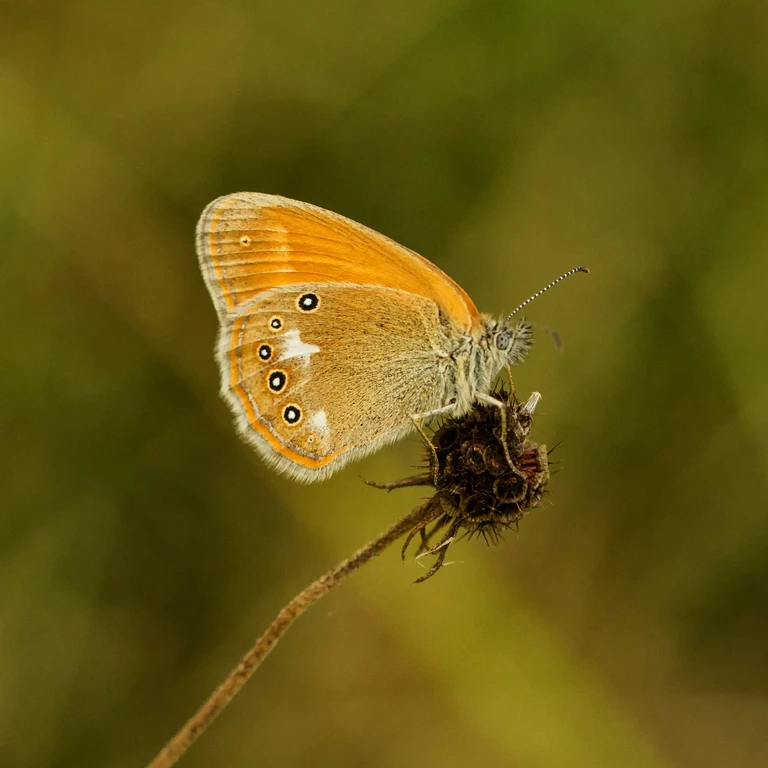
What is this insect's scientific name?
Coenonympha glycerion (also Coenonympha iphis)
